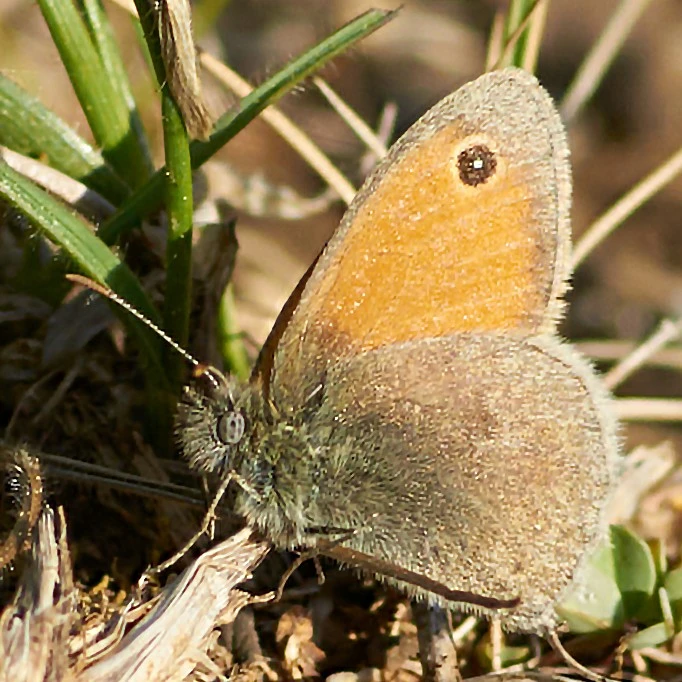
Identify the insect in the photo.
Coenonympha pamphilus
